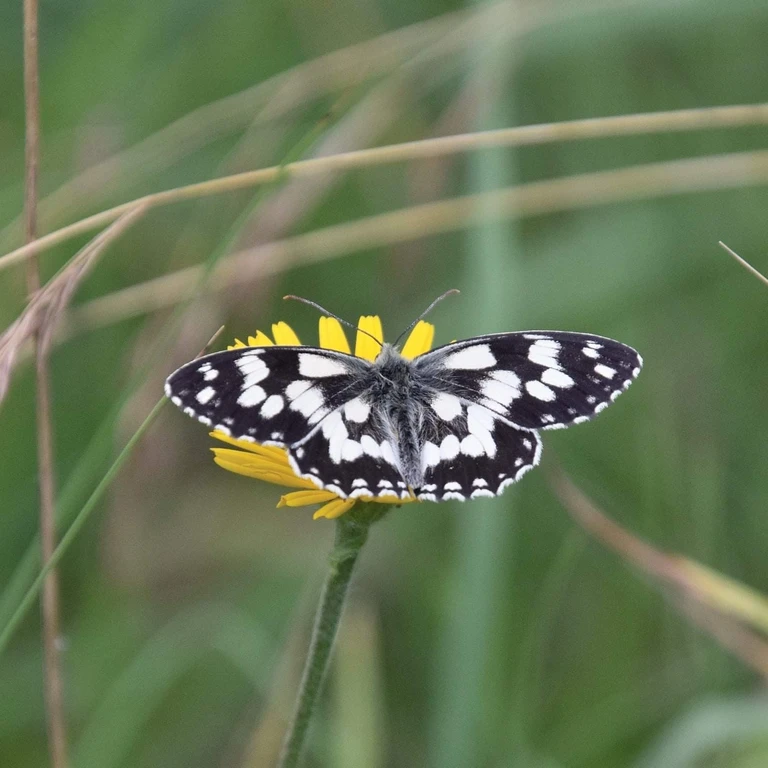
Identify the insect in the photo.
Melanargia galathea
